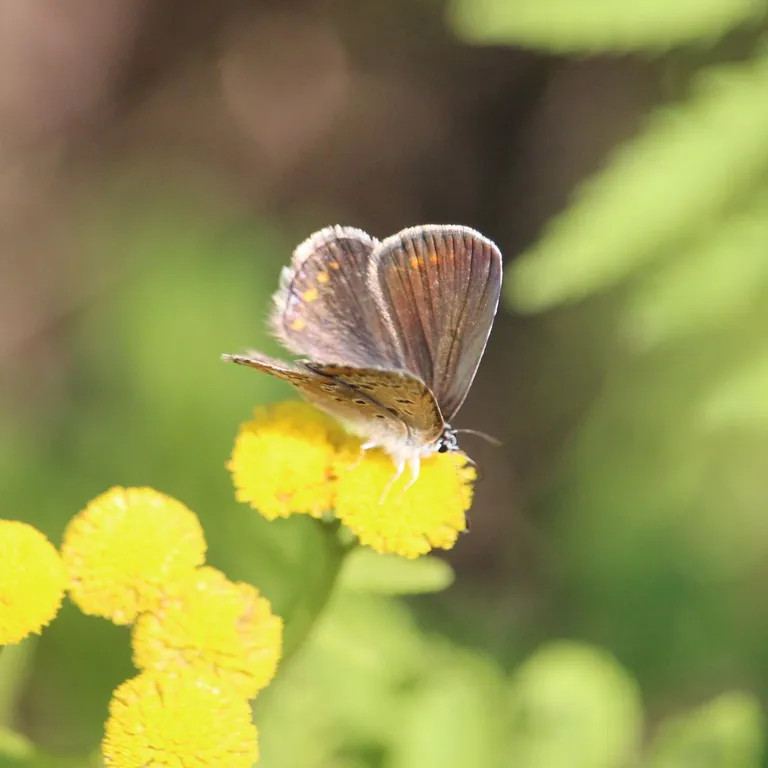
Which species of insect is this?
Polyommatus icarus
